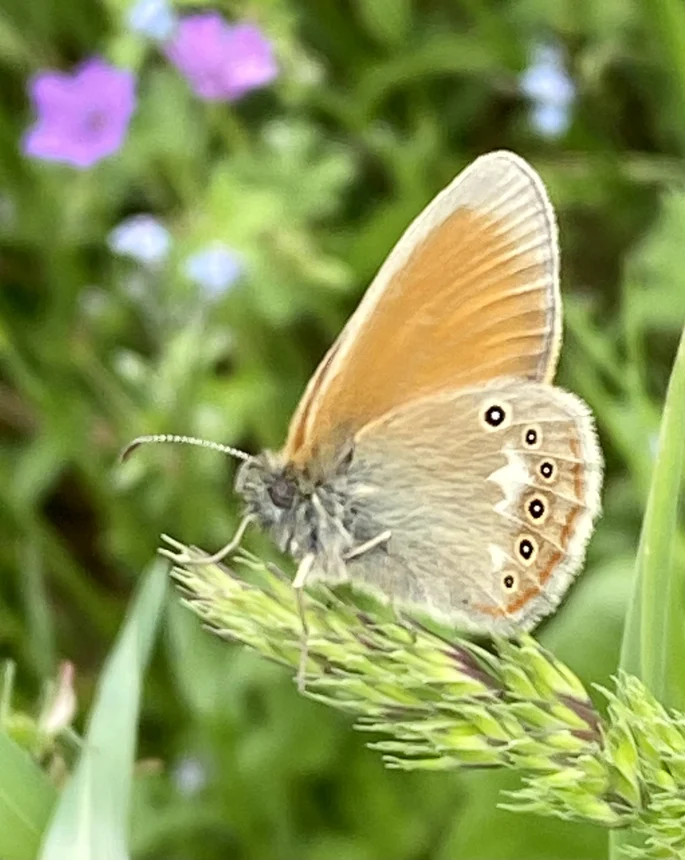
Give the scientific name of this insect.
Coenonympha glycerion (also Coenonympha iphis)
